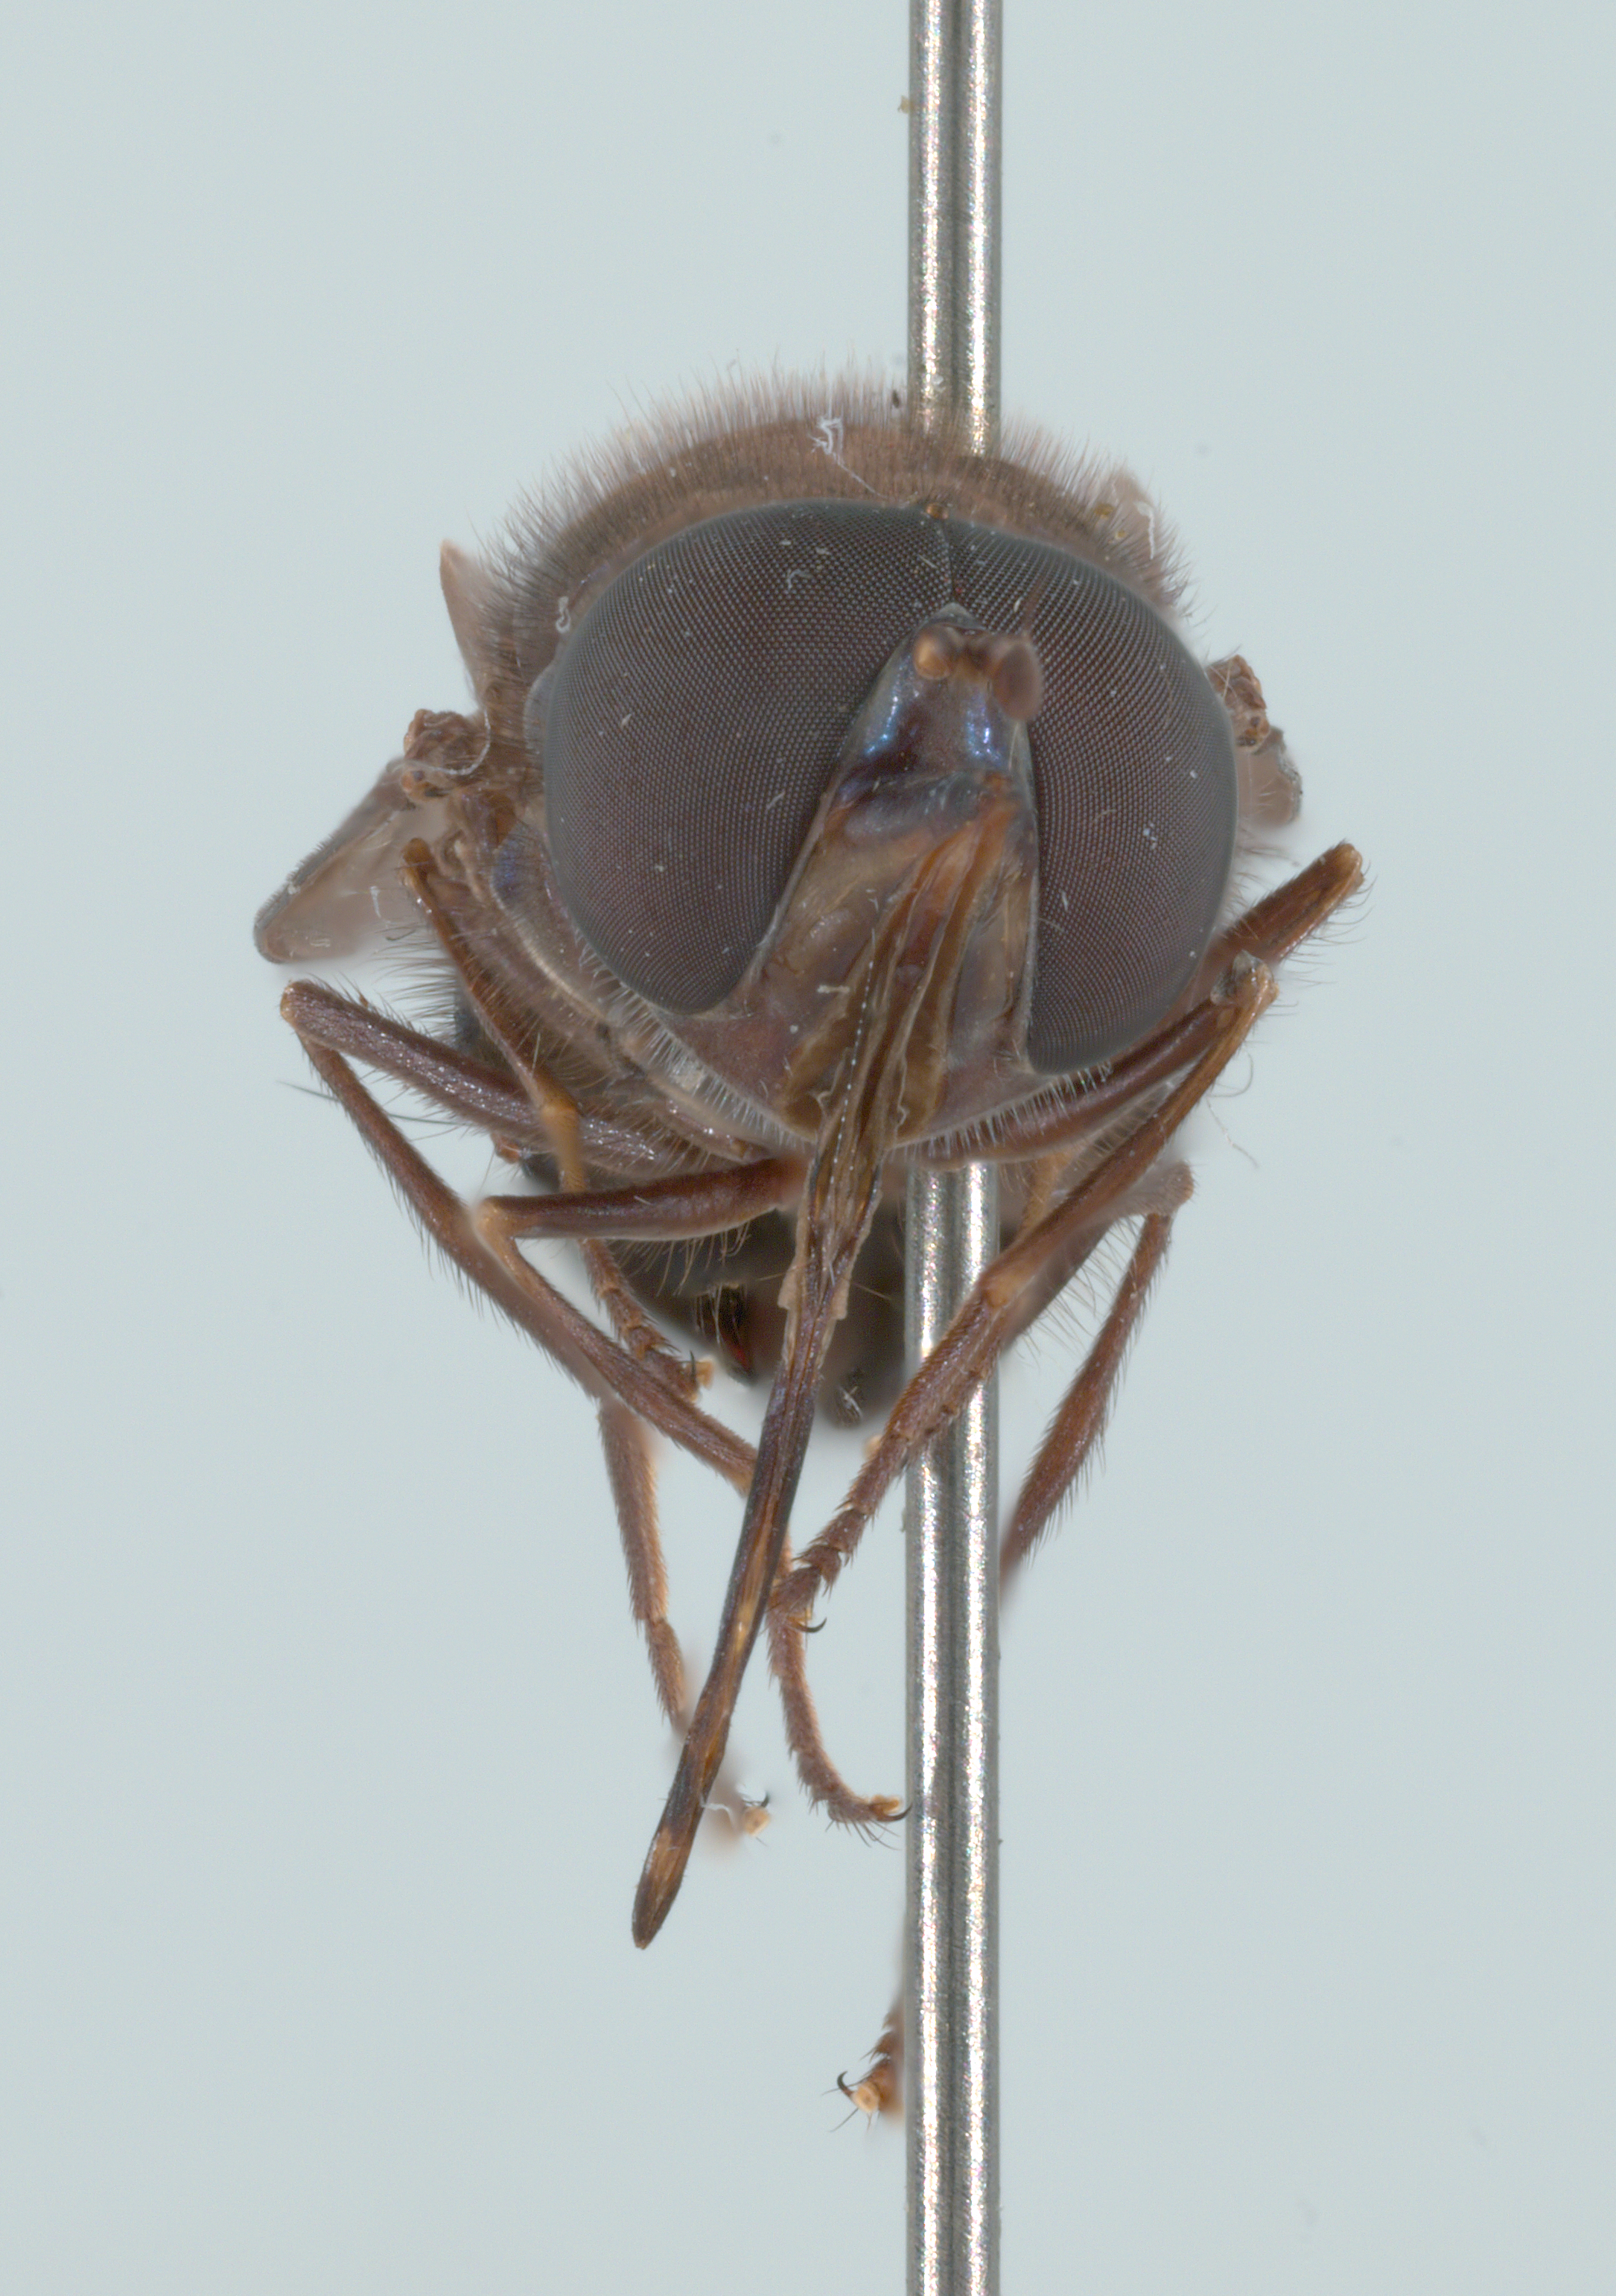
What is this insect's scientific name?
Rhingia cyanoprora
